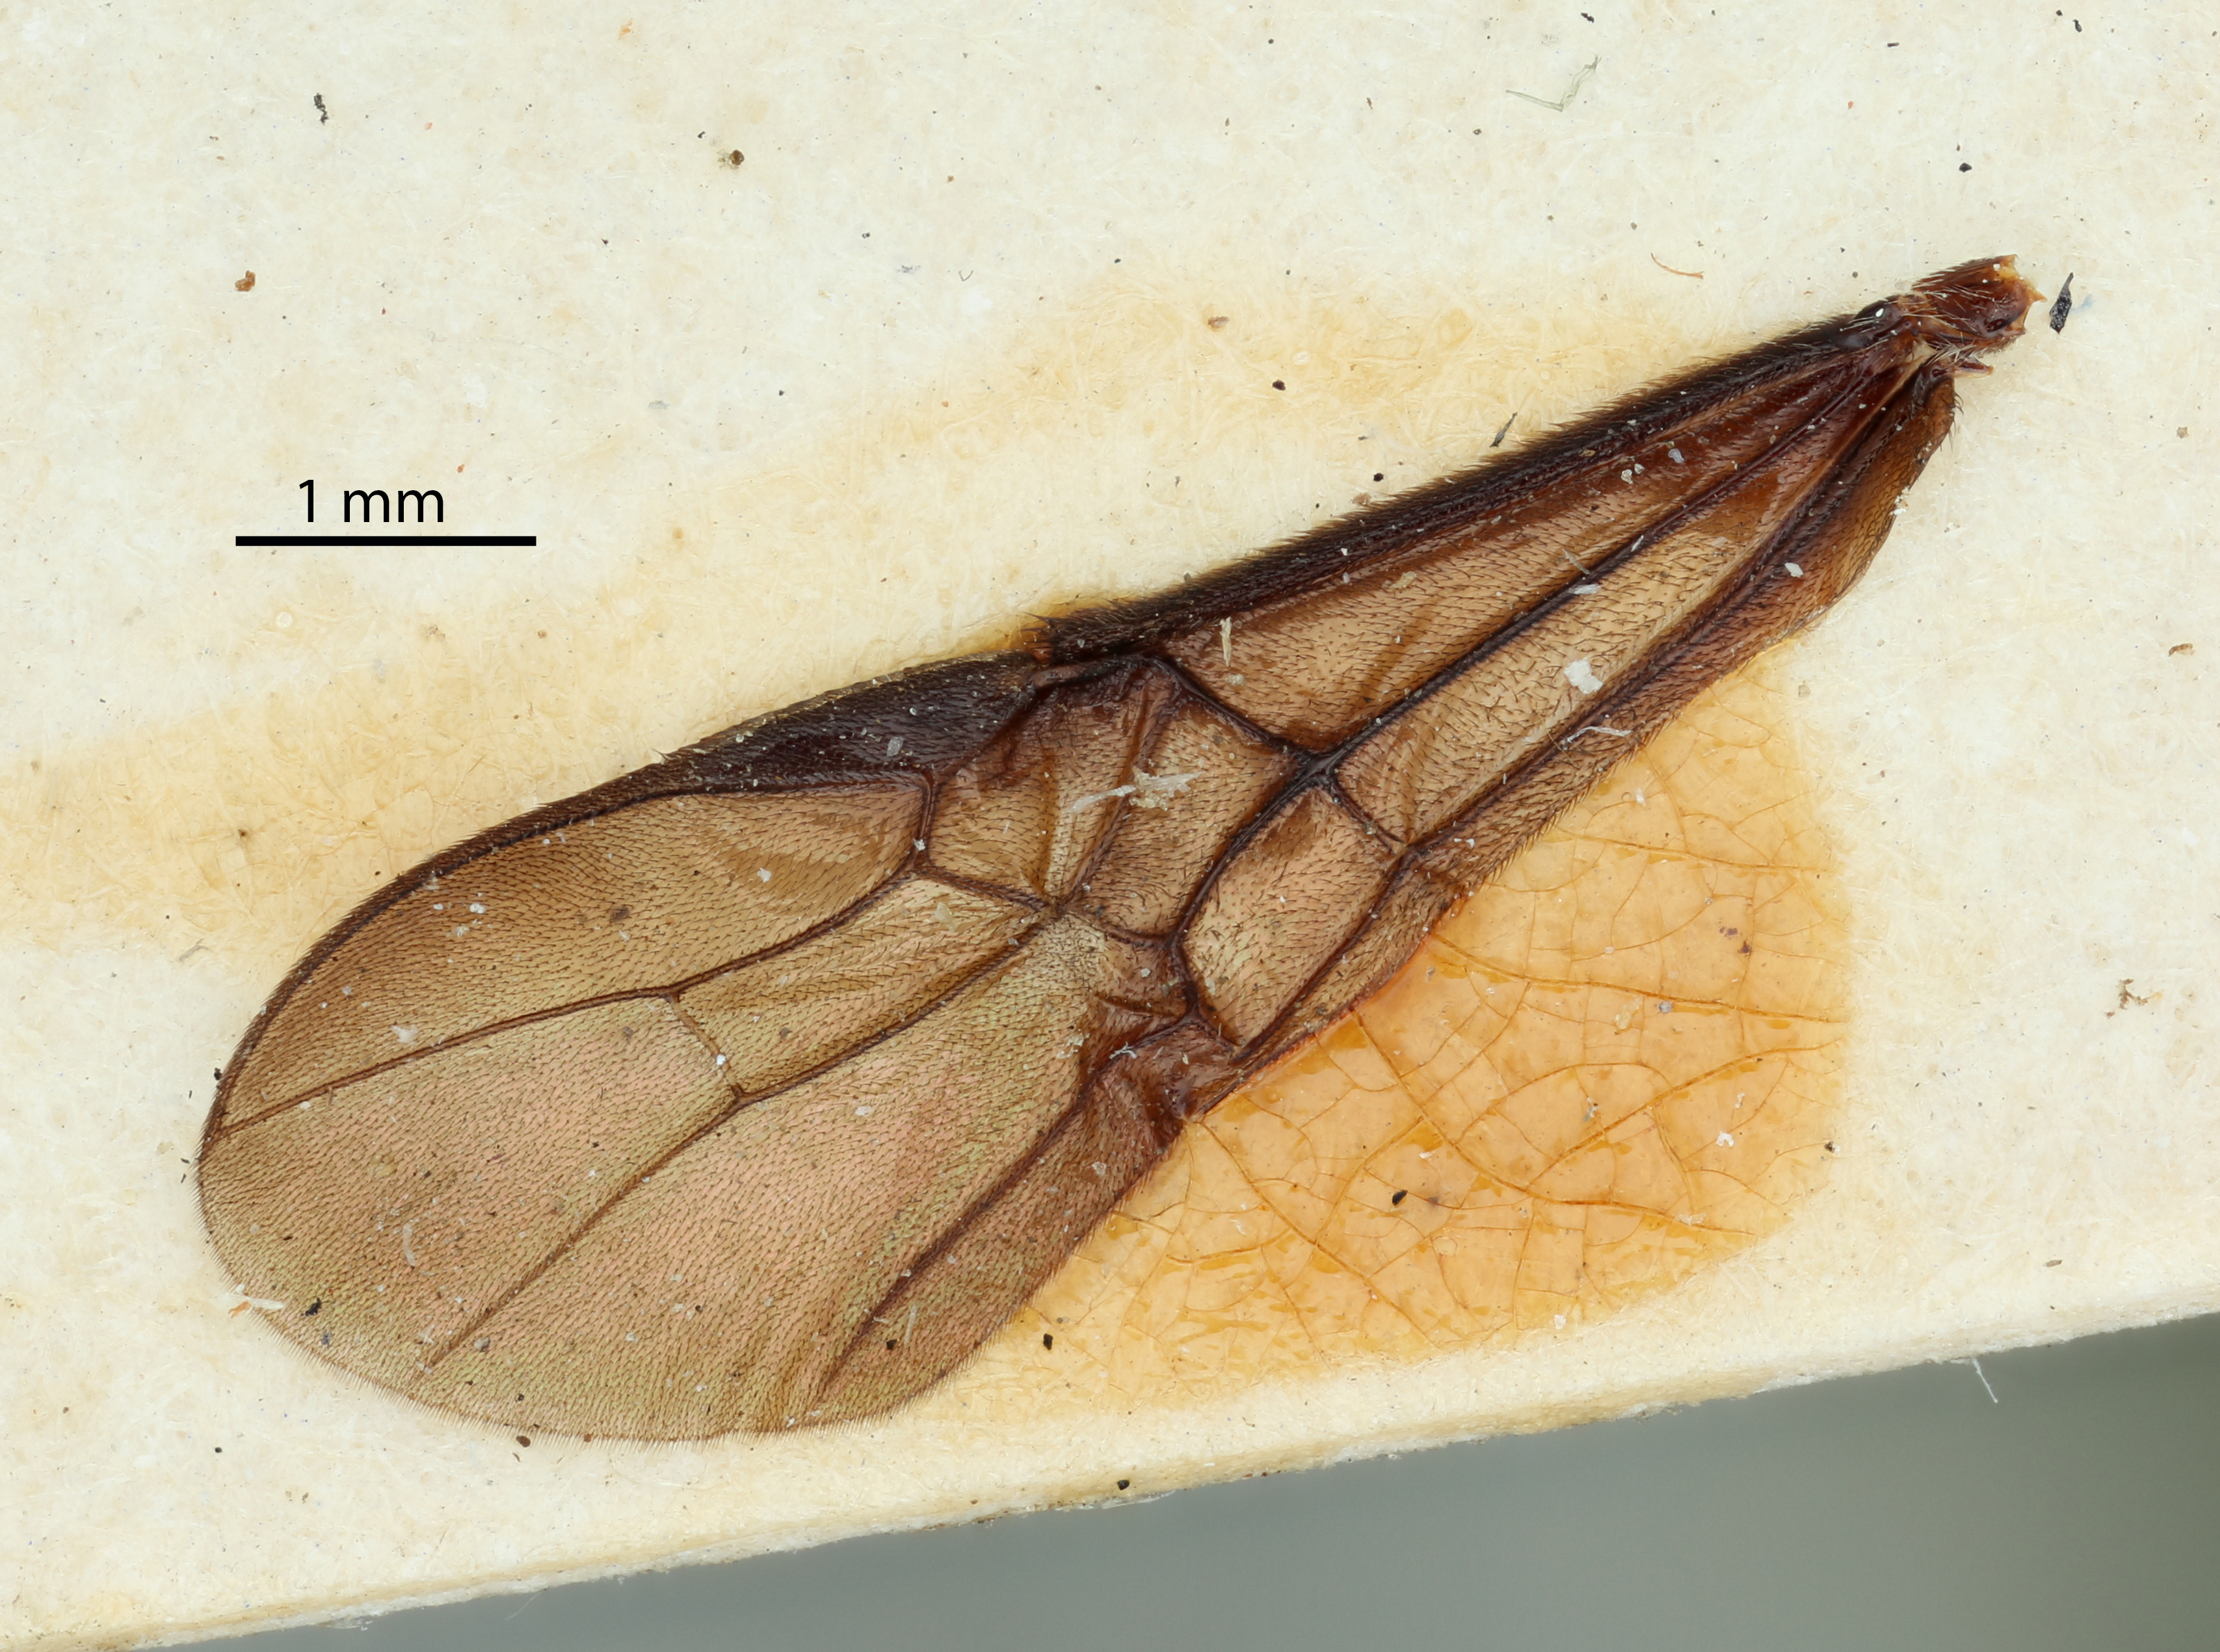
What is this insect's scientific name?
Chelonogastra koebelei
